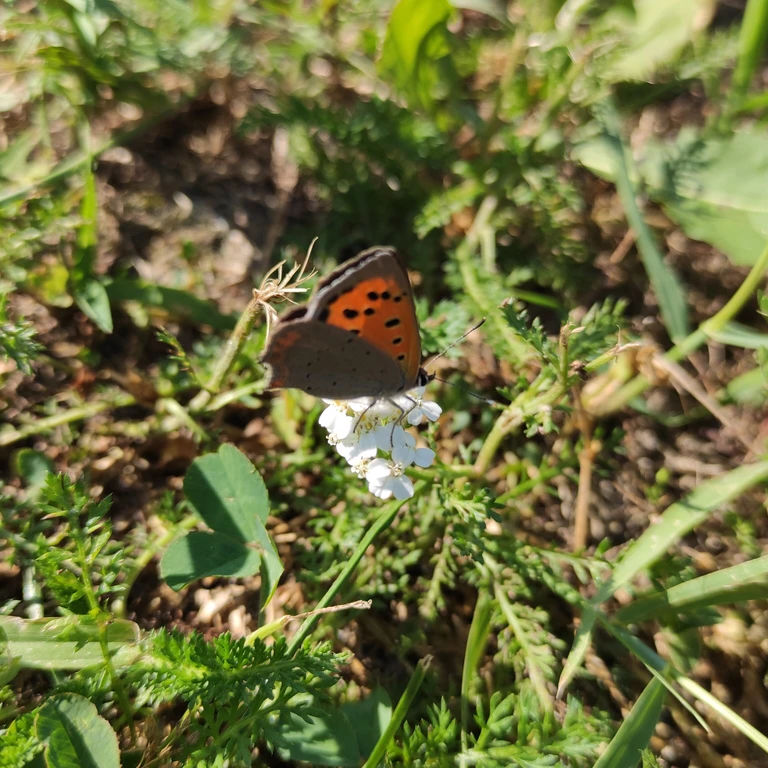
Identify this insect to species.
Lycaena phlaeas
